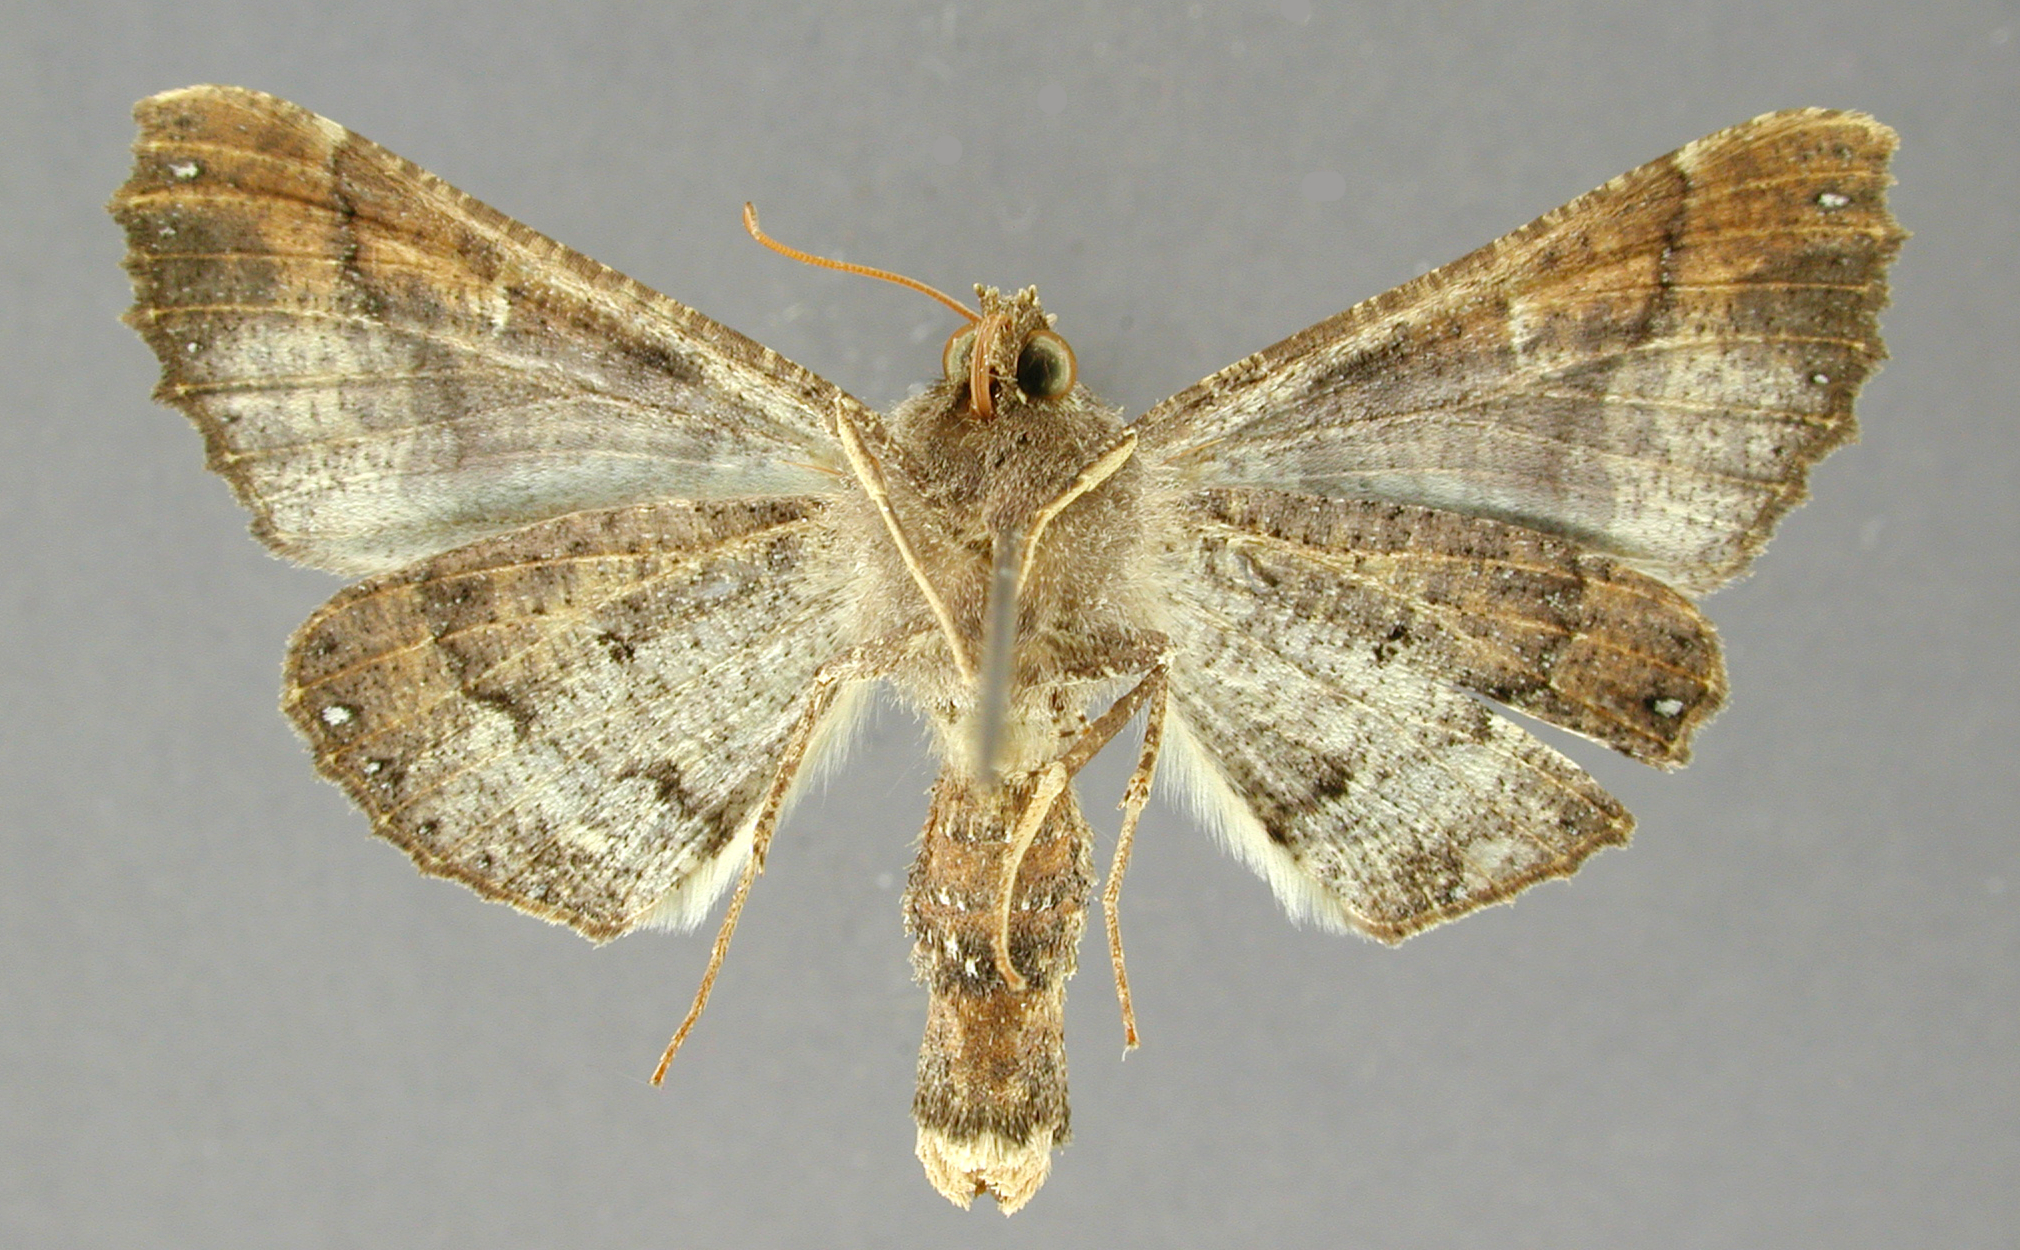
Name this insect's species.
Pero lara
